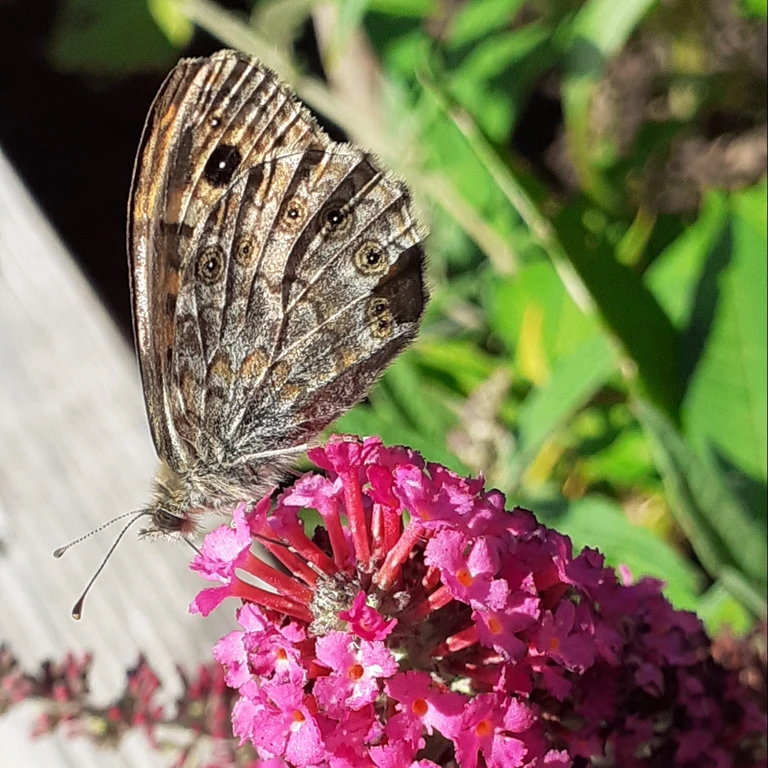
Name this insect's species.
Lasiommata megera (also Pararge megera)
